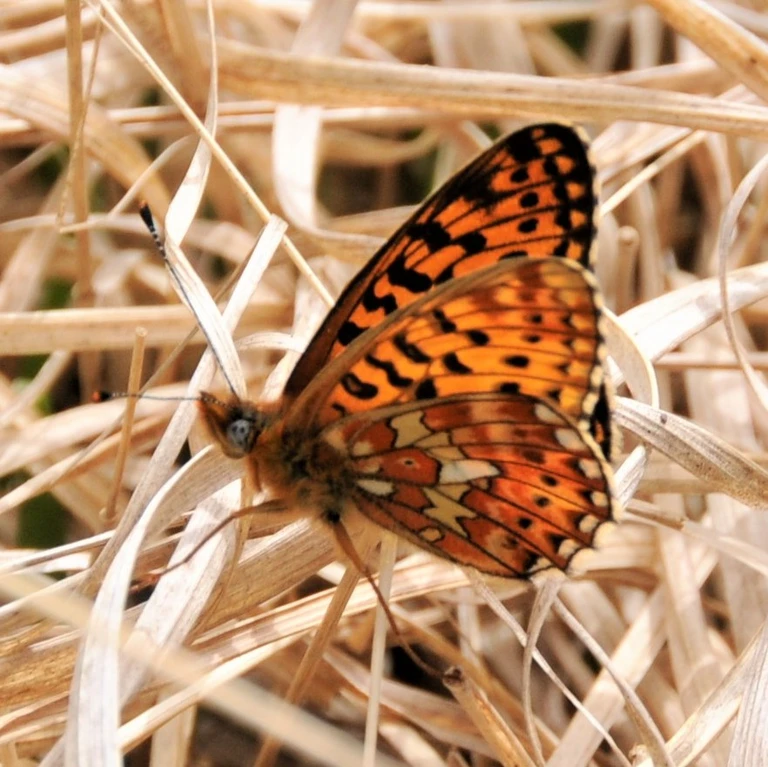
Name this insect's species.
Boloria euphrosyne (also Clossiana euphrosyne)
